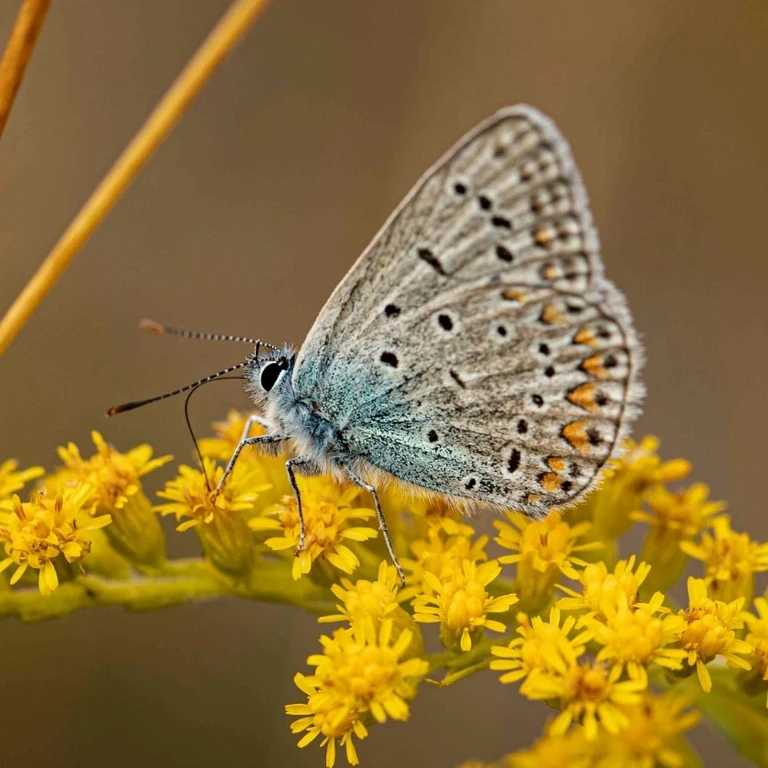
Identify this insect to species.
Polyommatus icarus
